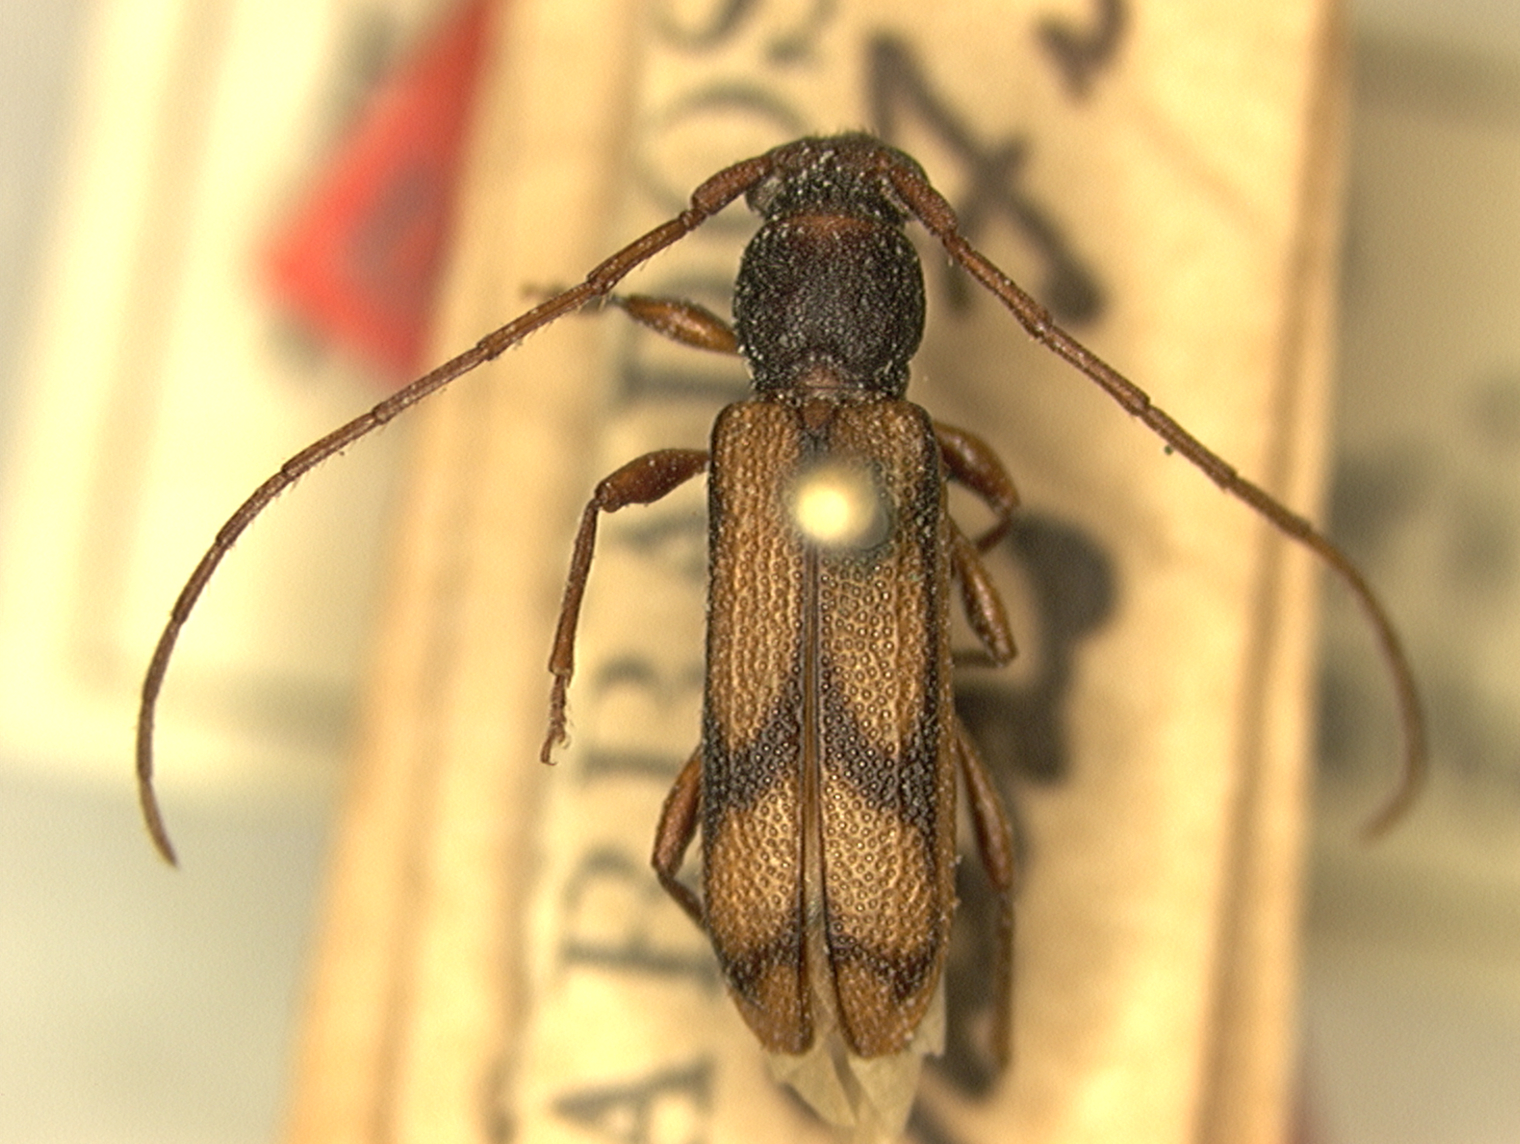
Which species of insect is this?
Haruspex inscriptus (also Haruspex insularis)
